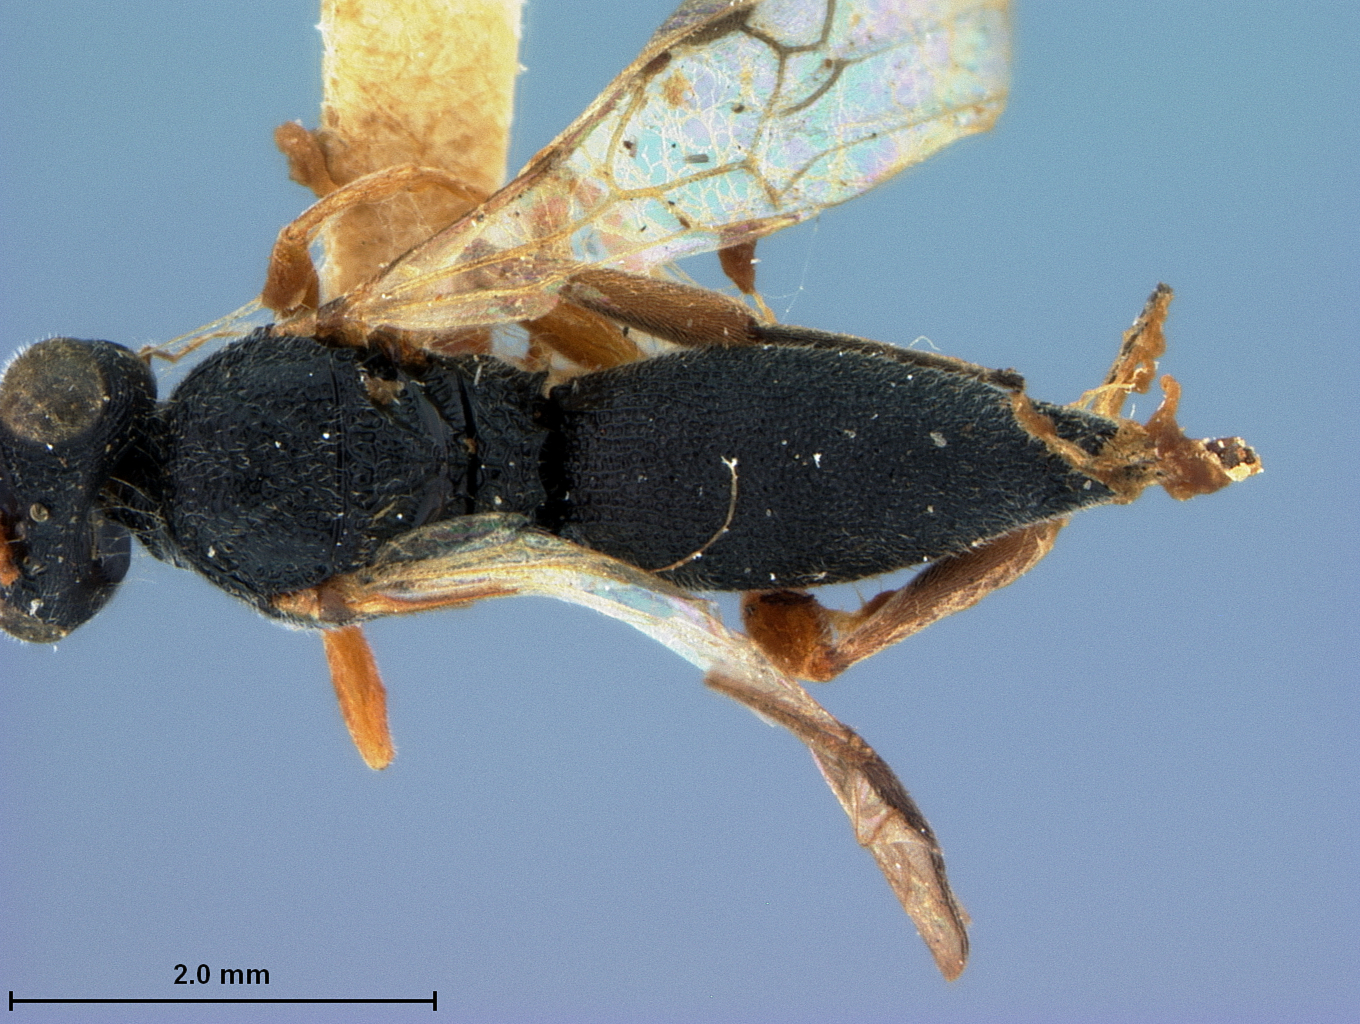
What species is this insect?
Megachelonus rectangularis
